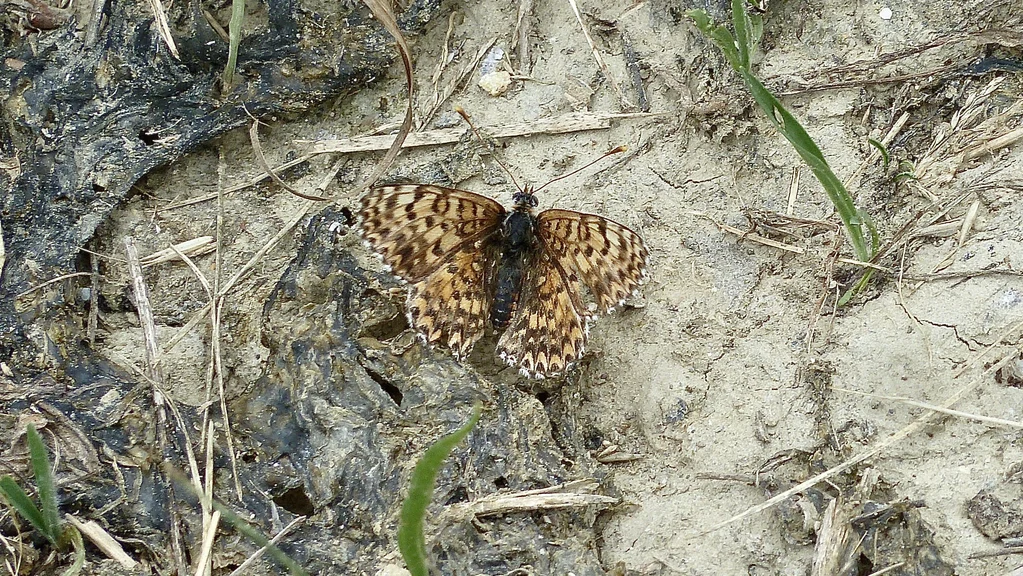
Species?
Melitaea didyma
